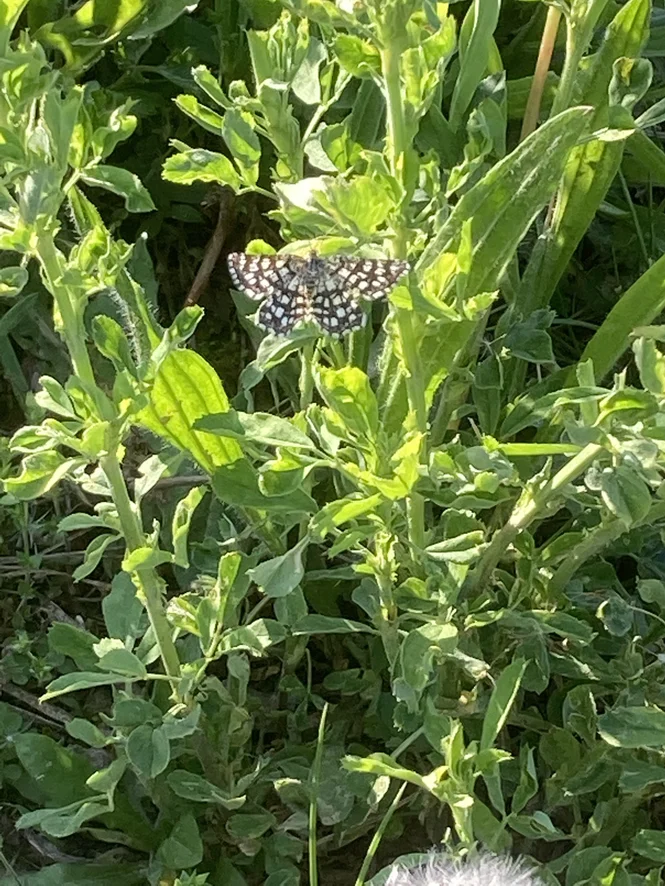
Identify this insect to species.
Chiasmia clathrata
